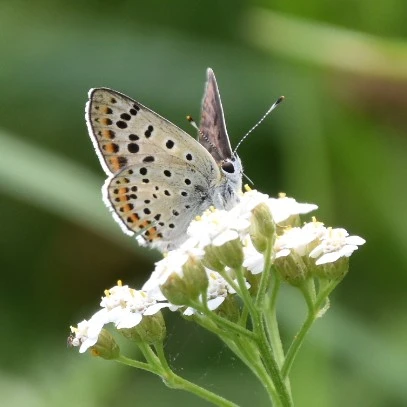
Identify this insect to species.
Lycaena tityrus (also Loweia tityrus)
